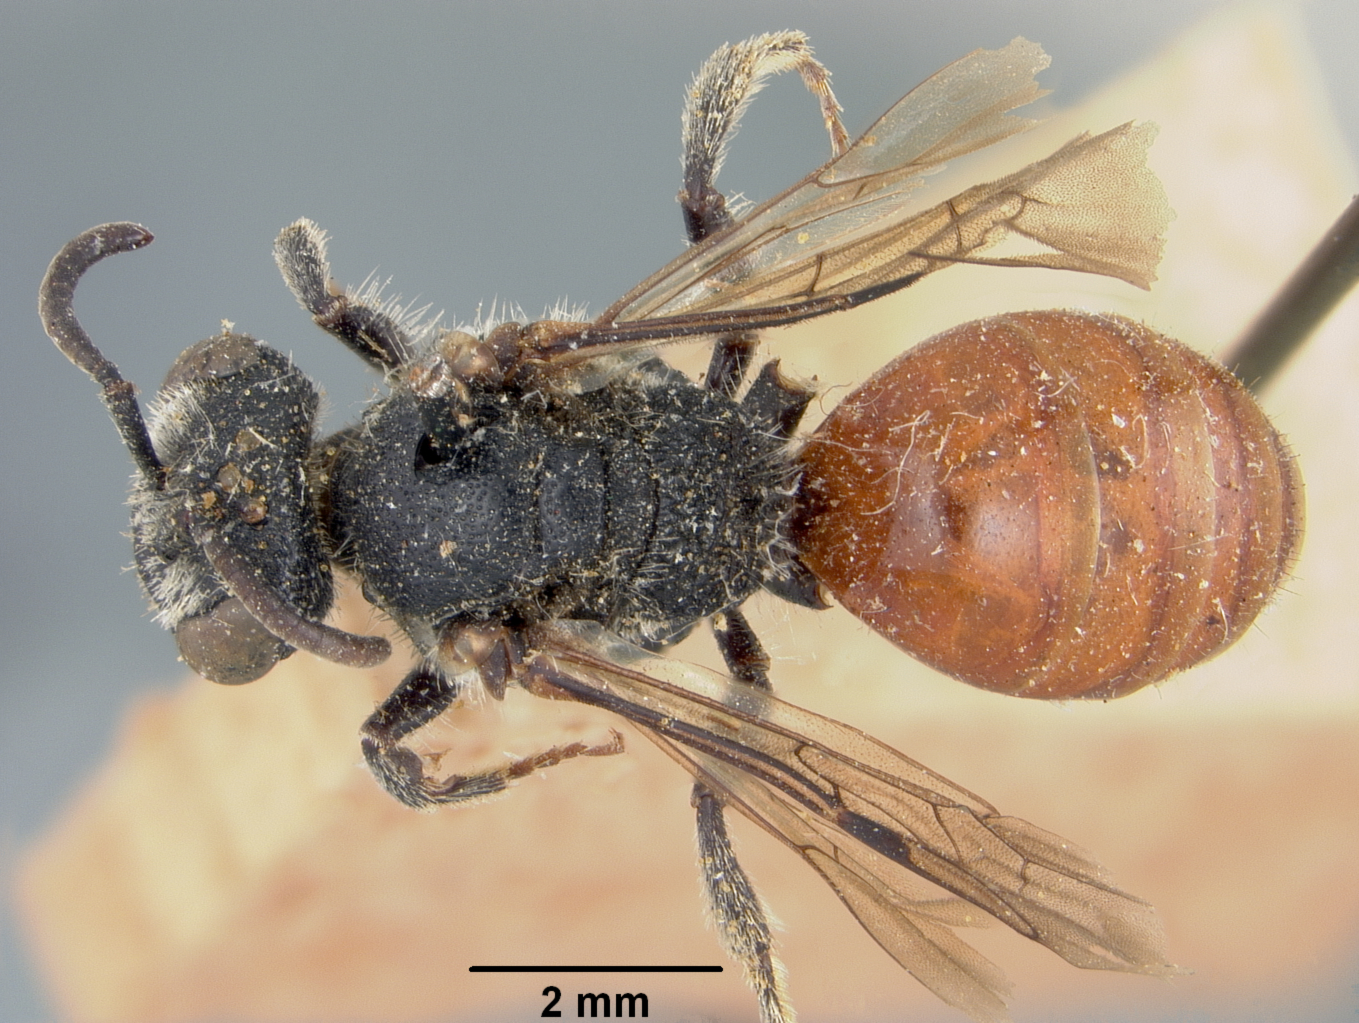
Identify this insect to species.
Sphecodes persimilis
